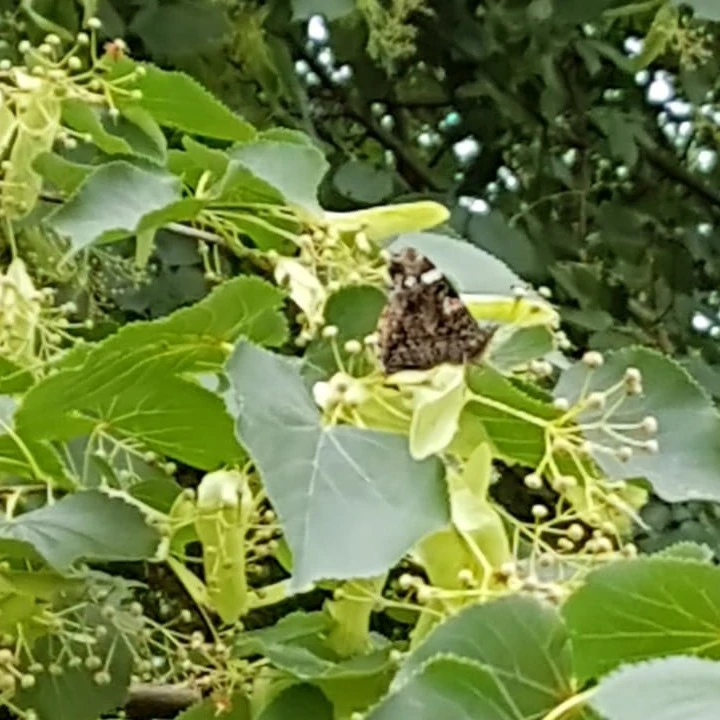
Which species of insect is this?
Vanessa atalanta
